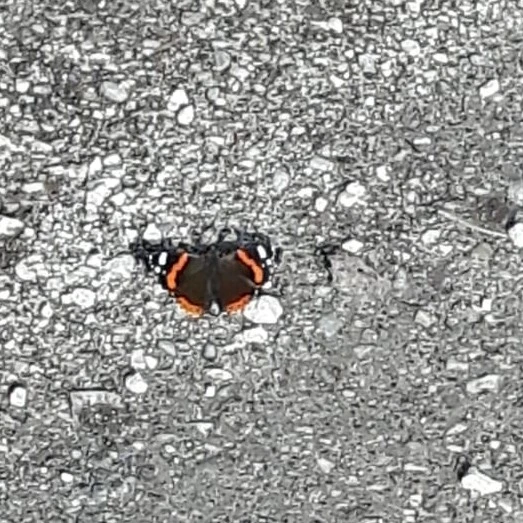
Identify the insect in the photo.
Vanessa atalanta
